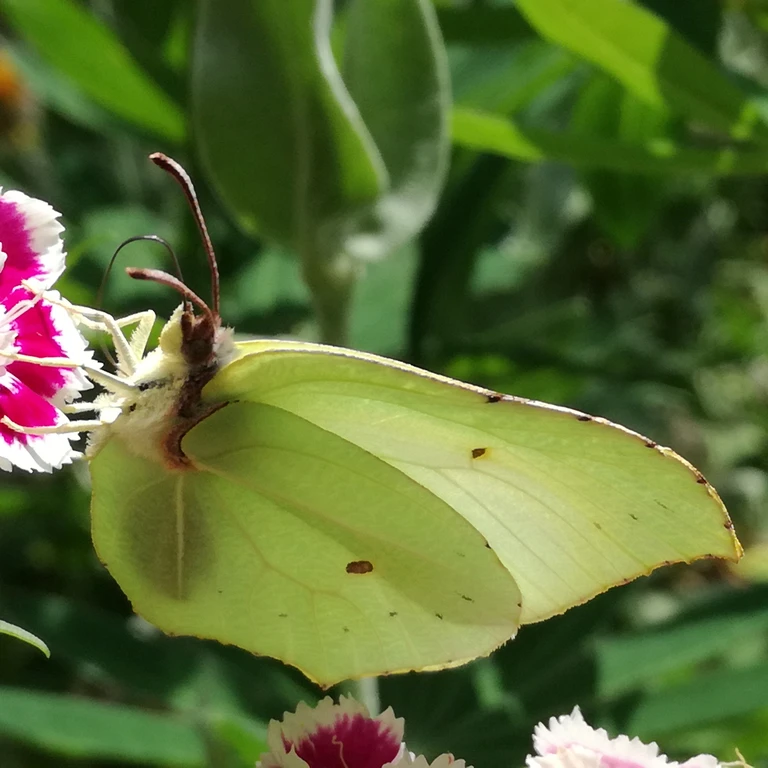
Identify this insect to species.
Gonepteryx rhamni
